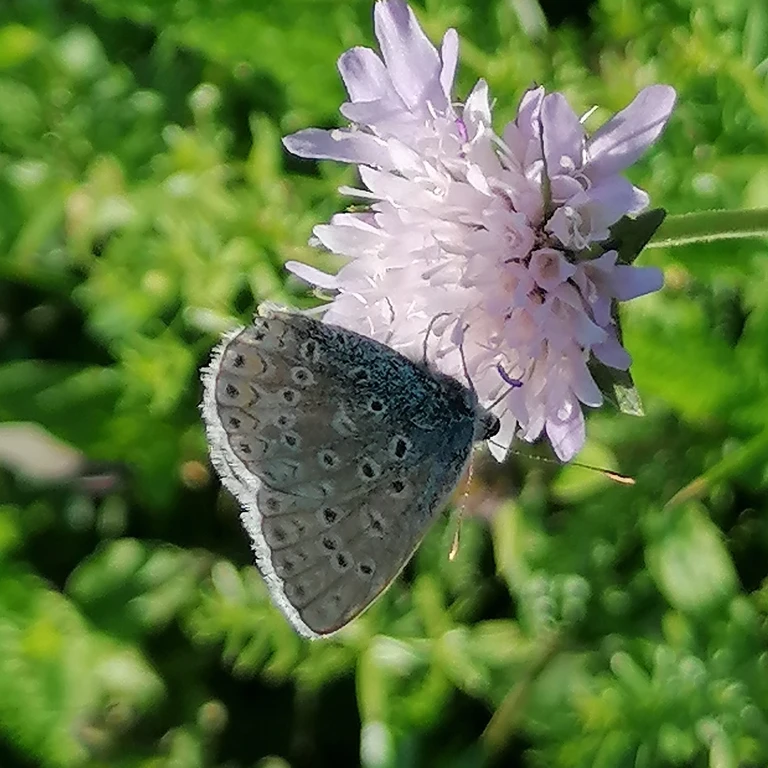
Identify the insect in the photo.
Polyommatus icarus
